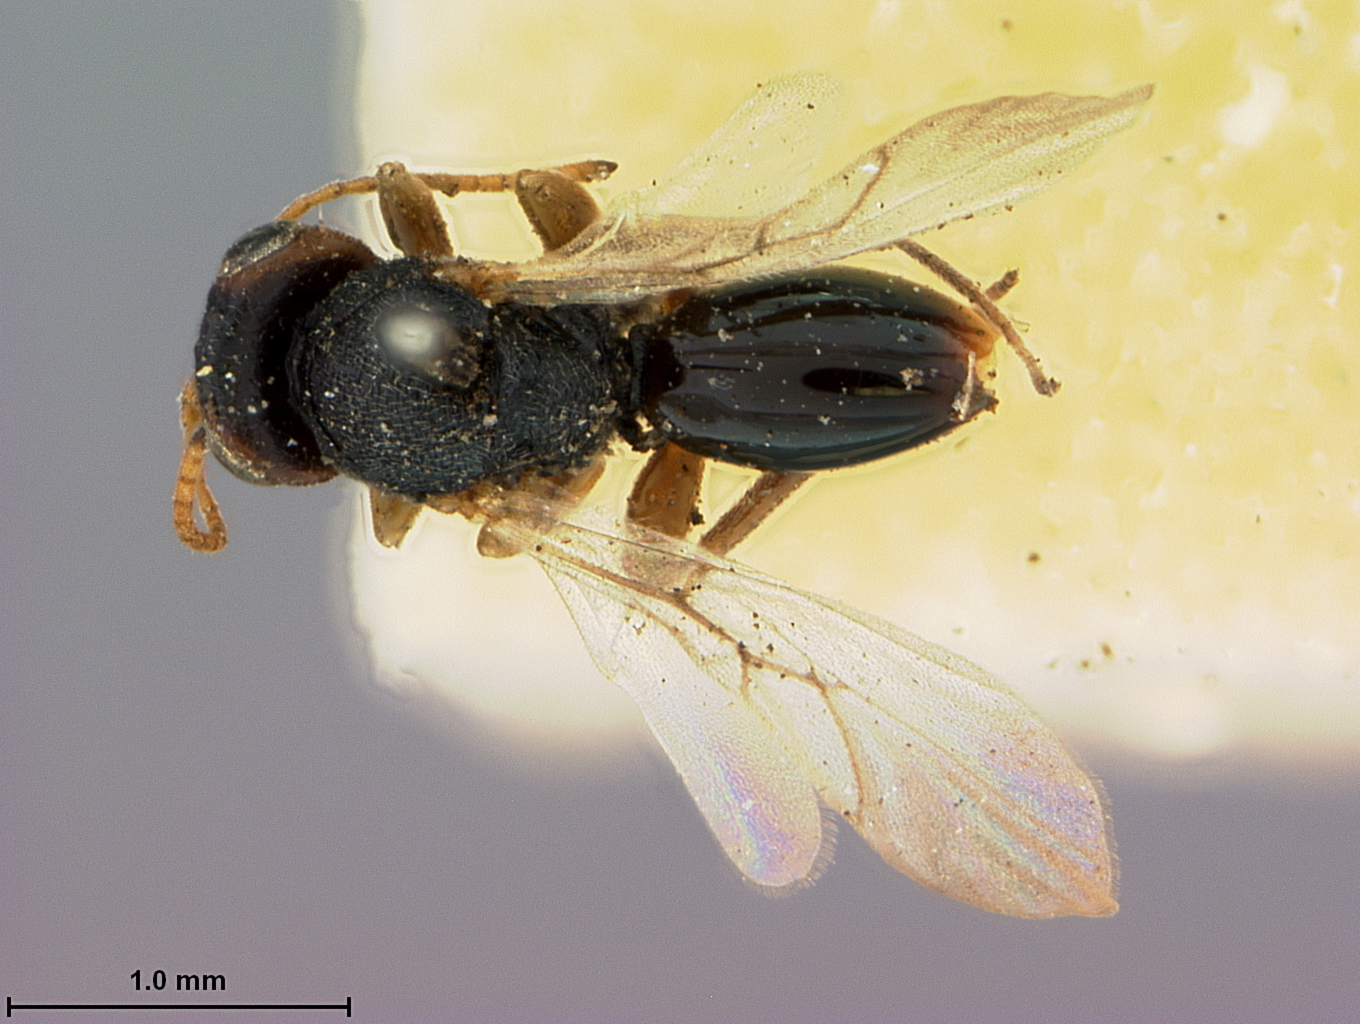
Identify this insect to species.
Synergus brevicornis
